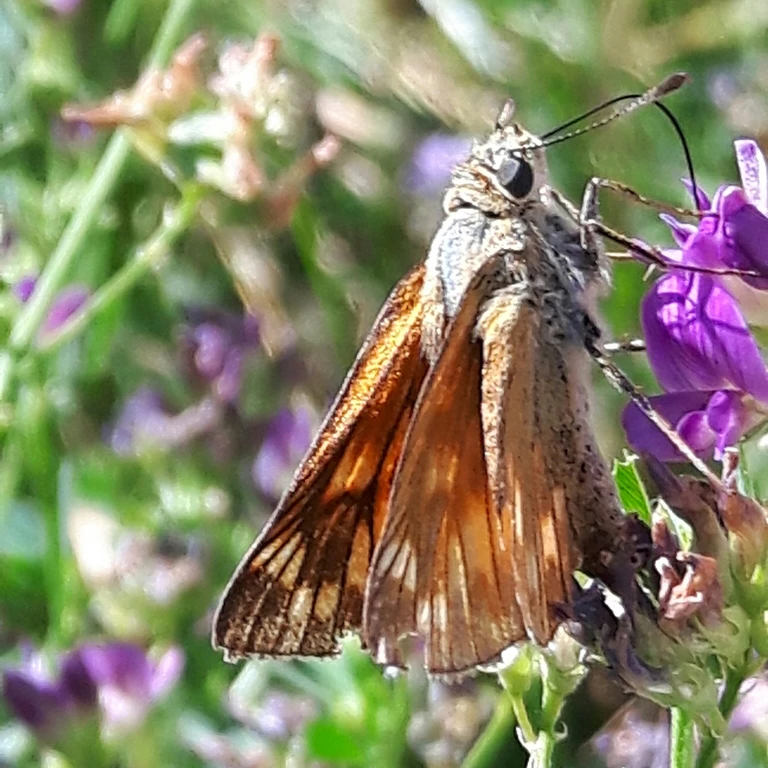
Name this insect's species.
Ochlodes sylvanus (also Ochlodes venata)
